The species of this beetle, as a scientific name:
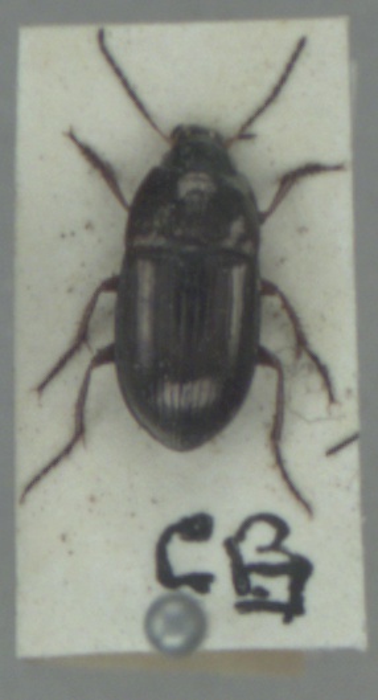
Amara communis
